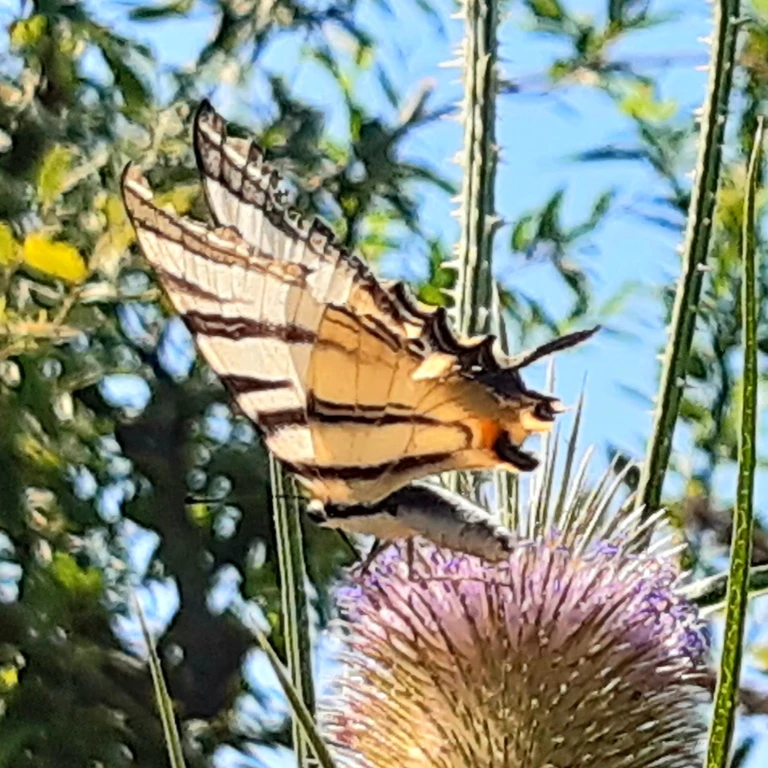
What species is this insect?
Iphiclides podalirius
